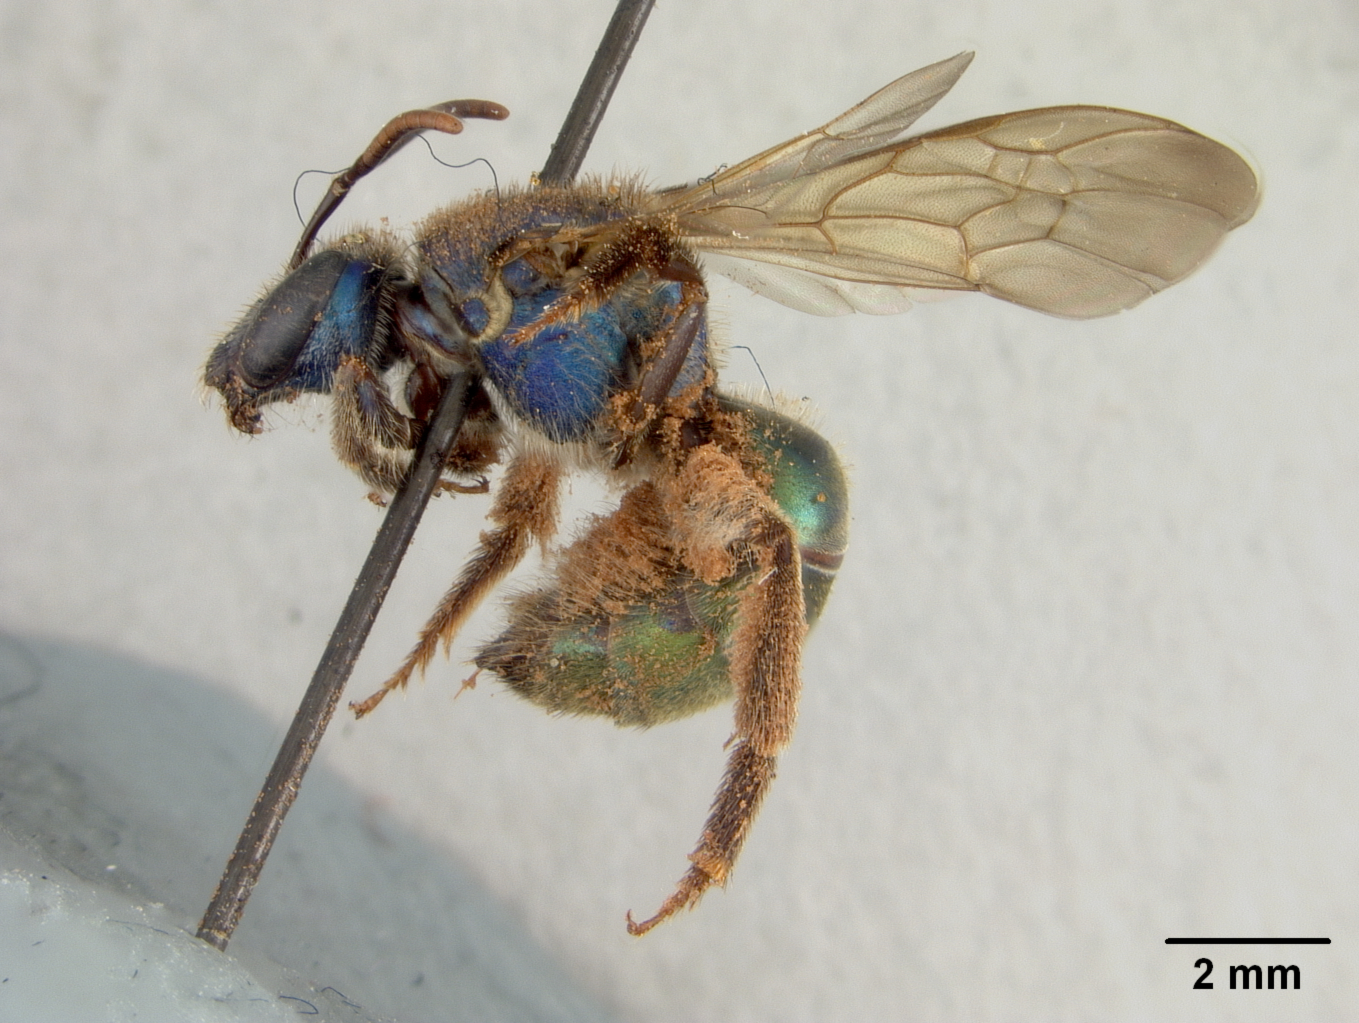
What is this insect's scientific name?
Augochlora cassiae
